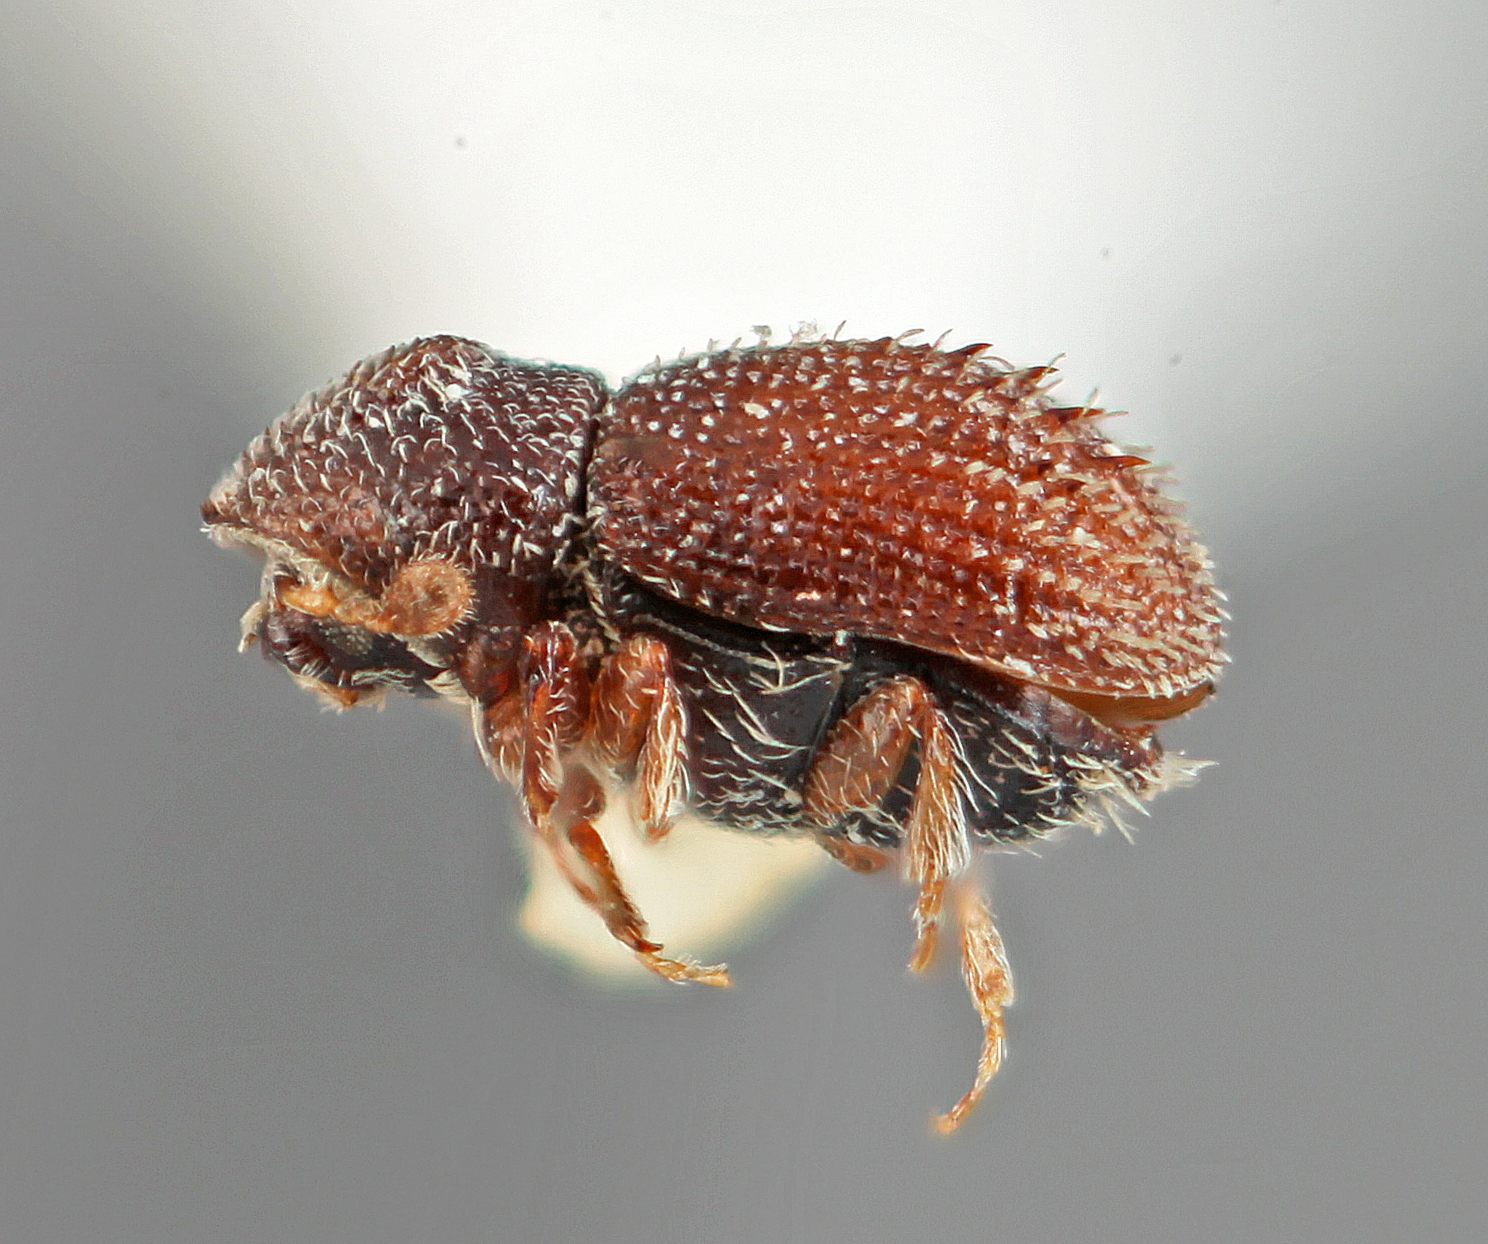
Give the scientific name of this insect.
Pseudothysanoes multispinatus
